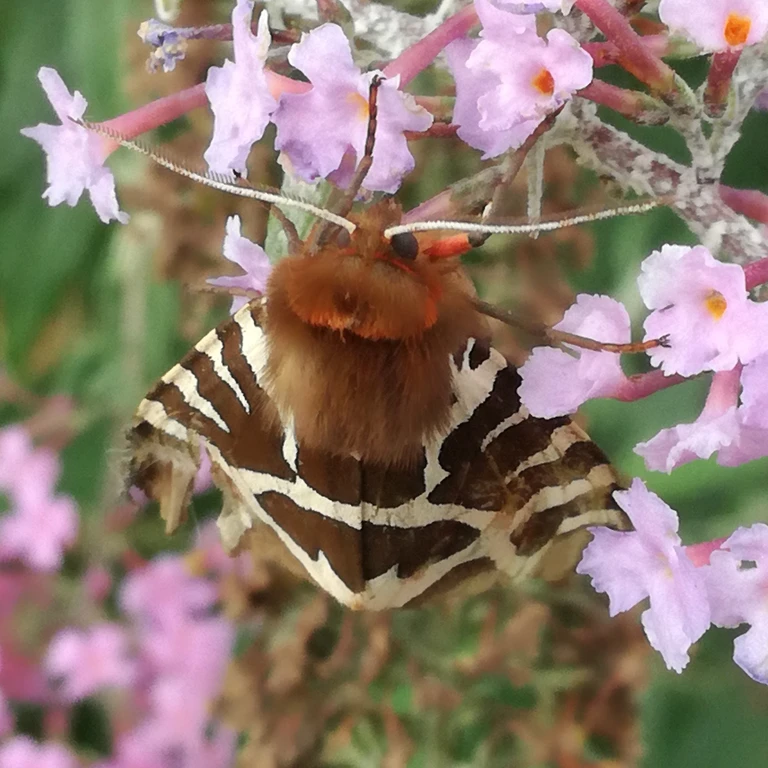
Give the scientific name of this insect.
Arctia caja
